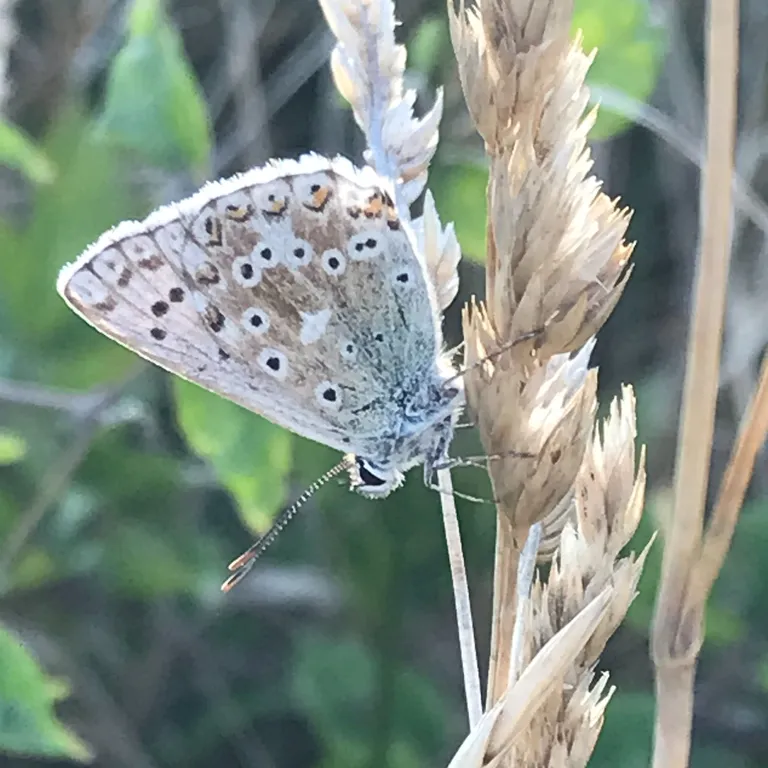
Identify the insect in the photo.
Lysandra coridon
